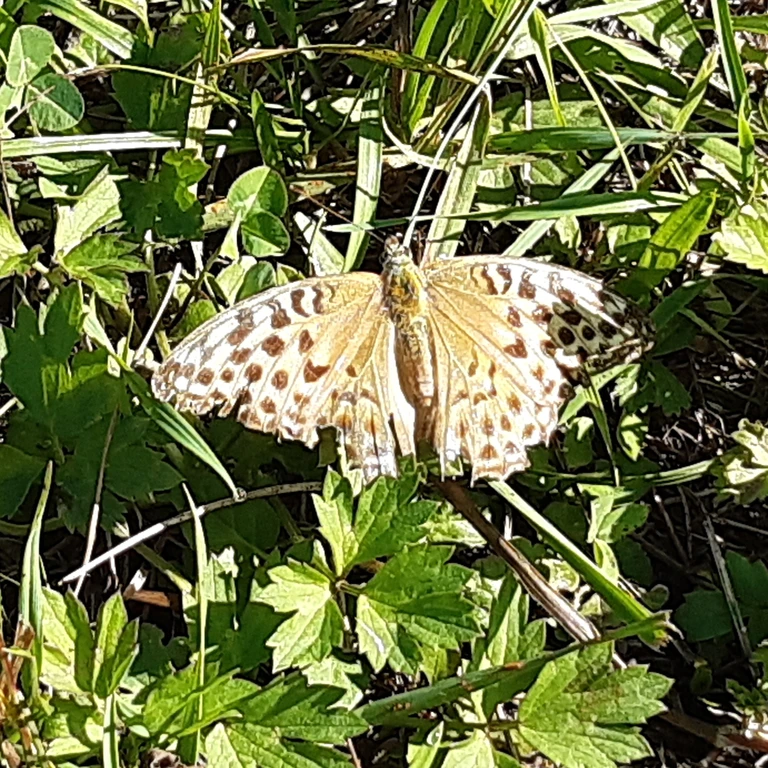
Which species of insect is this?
Argynnis paphia
